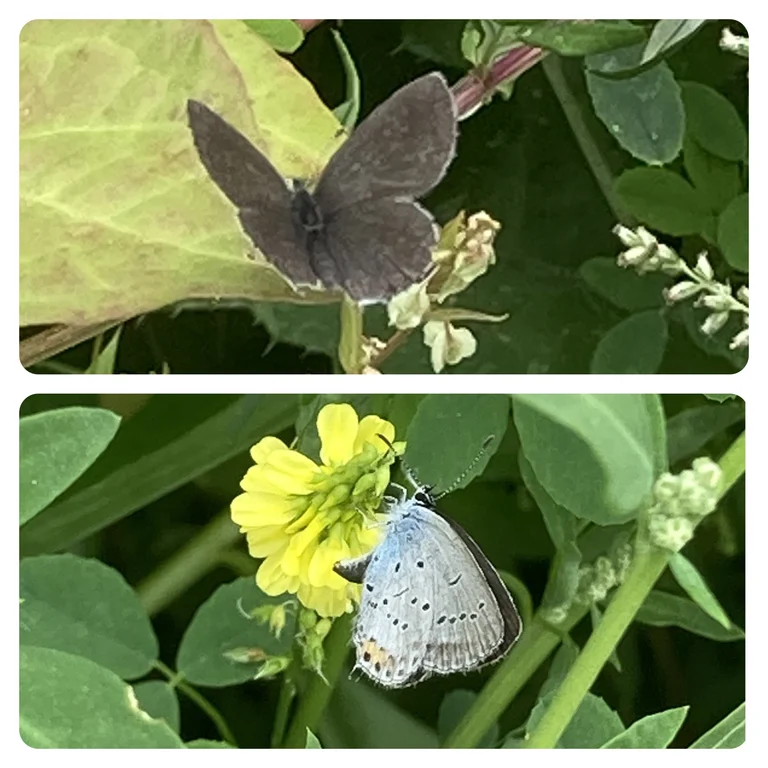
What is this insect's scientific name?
Cupido argiades (also Elkalyce argiades)
